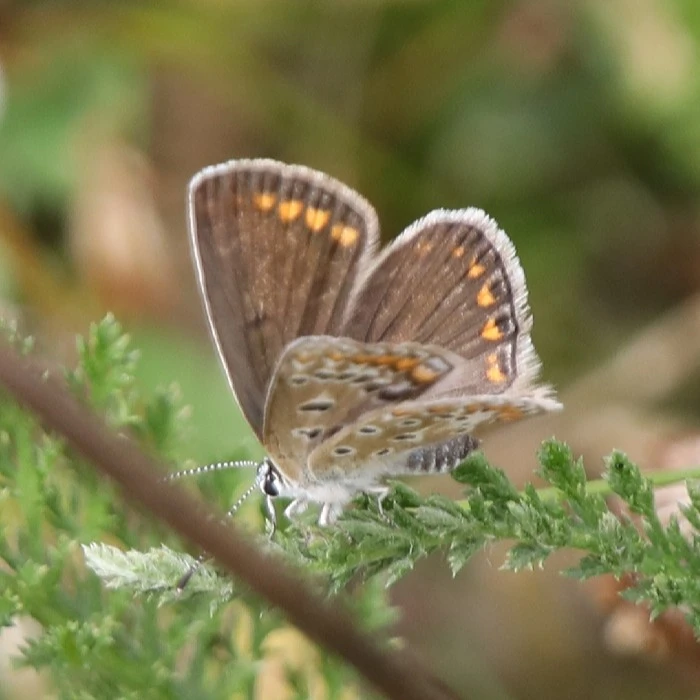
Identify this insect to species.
Polyommatus icarus
